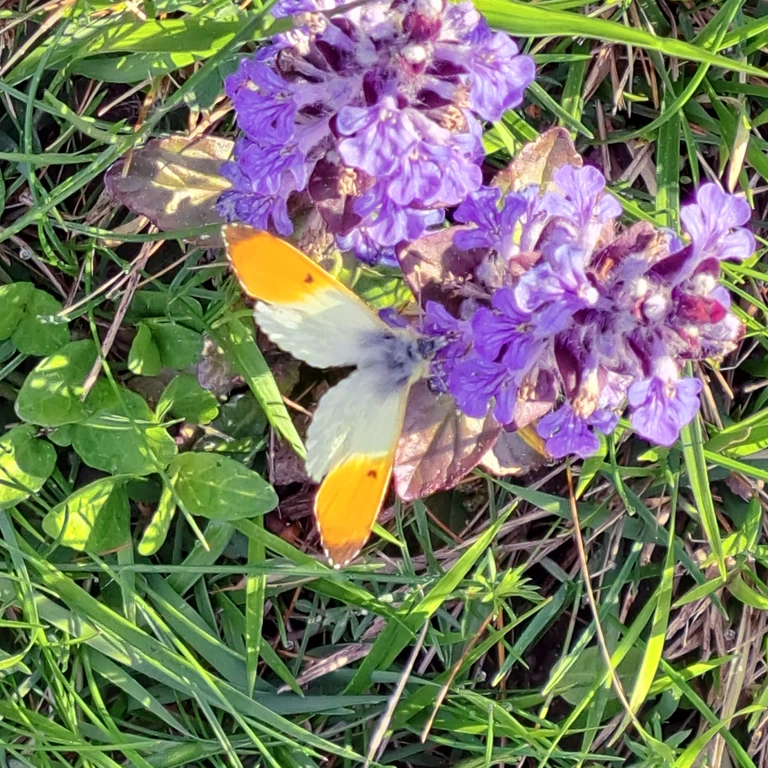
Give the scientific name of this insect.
Anthocharis cardamines
